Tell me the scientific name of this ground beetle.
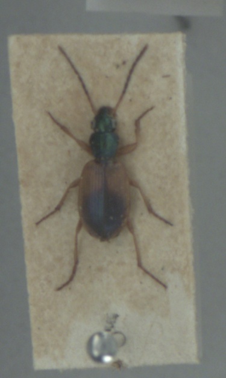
Anchomenus dorsalis
